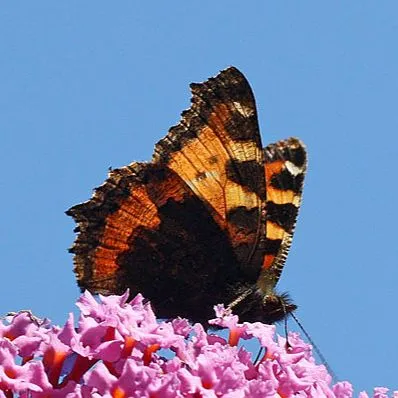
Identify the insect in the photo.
Aglais urticae
